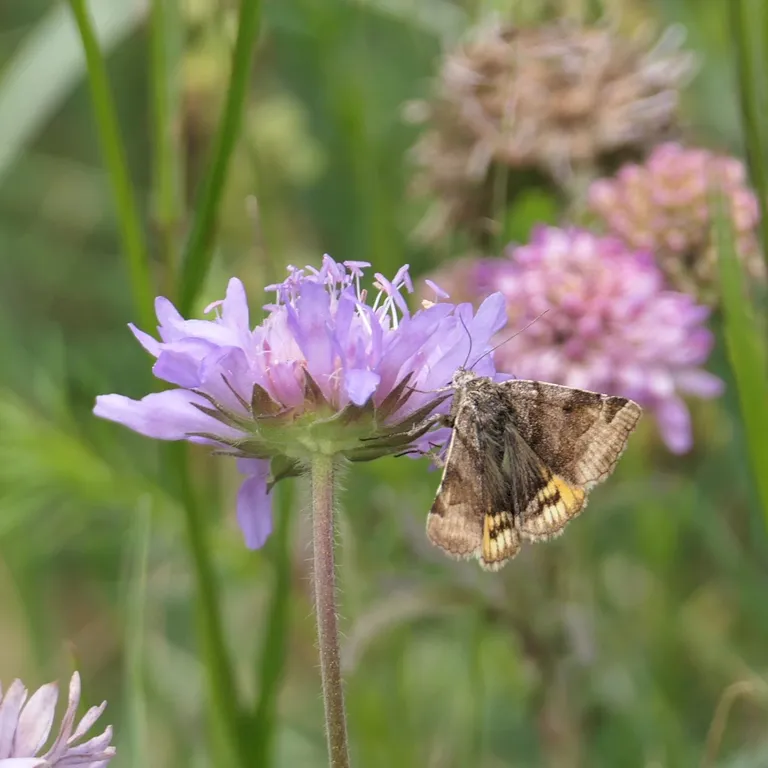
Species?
Euclidia glyphica
